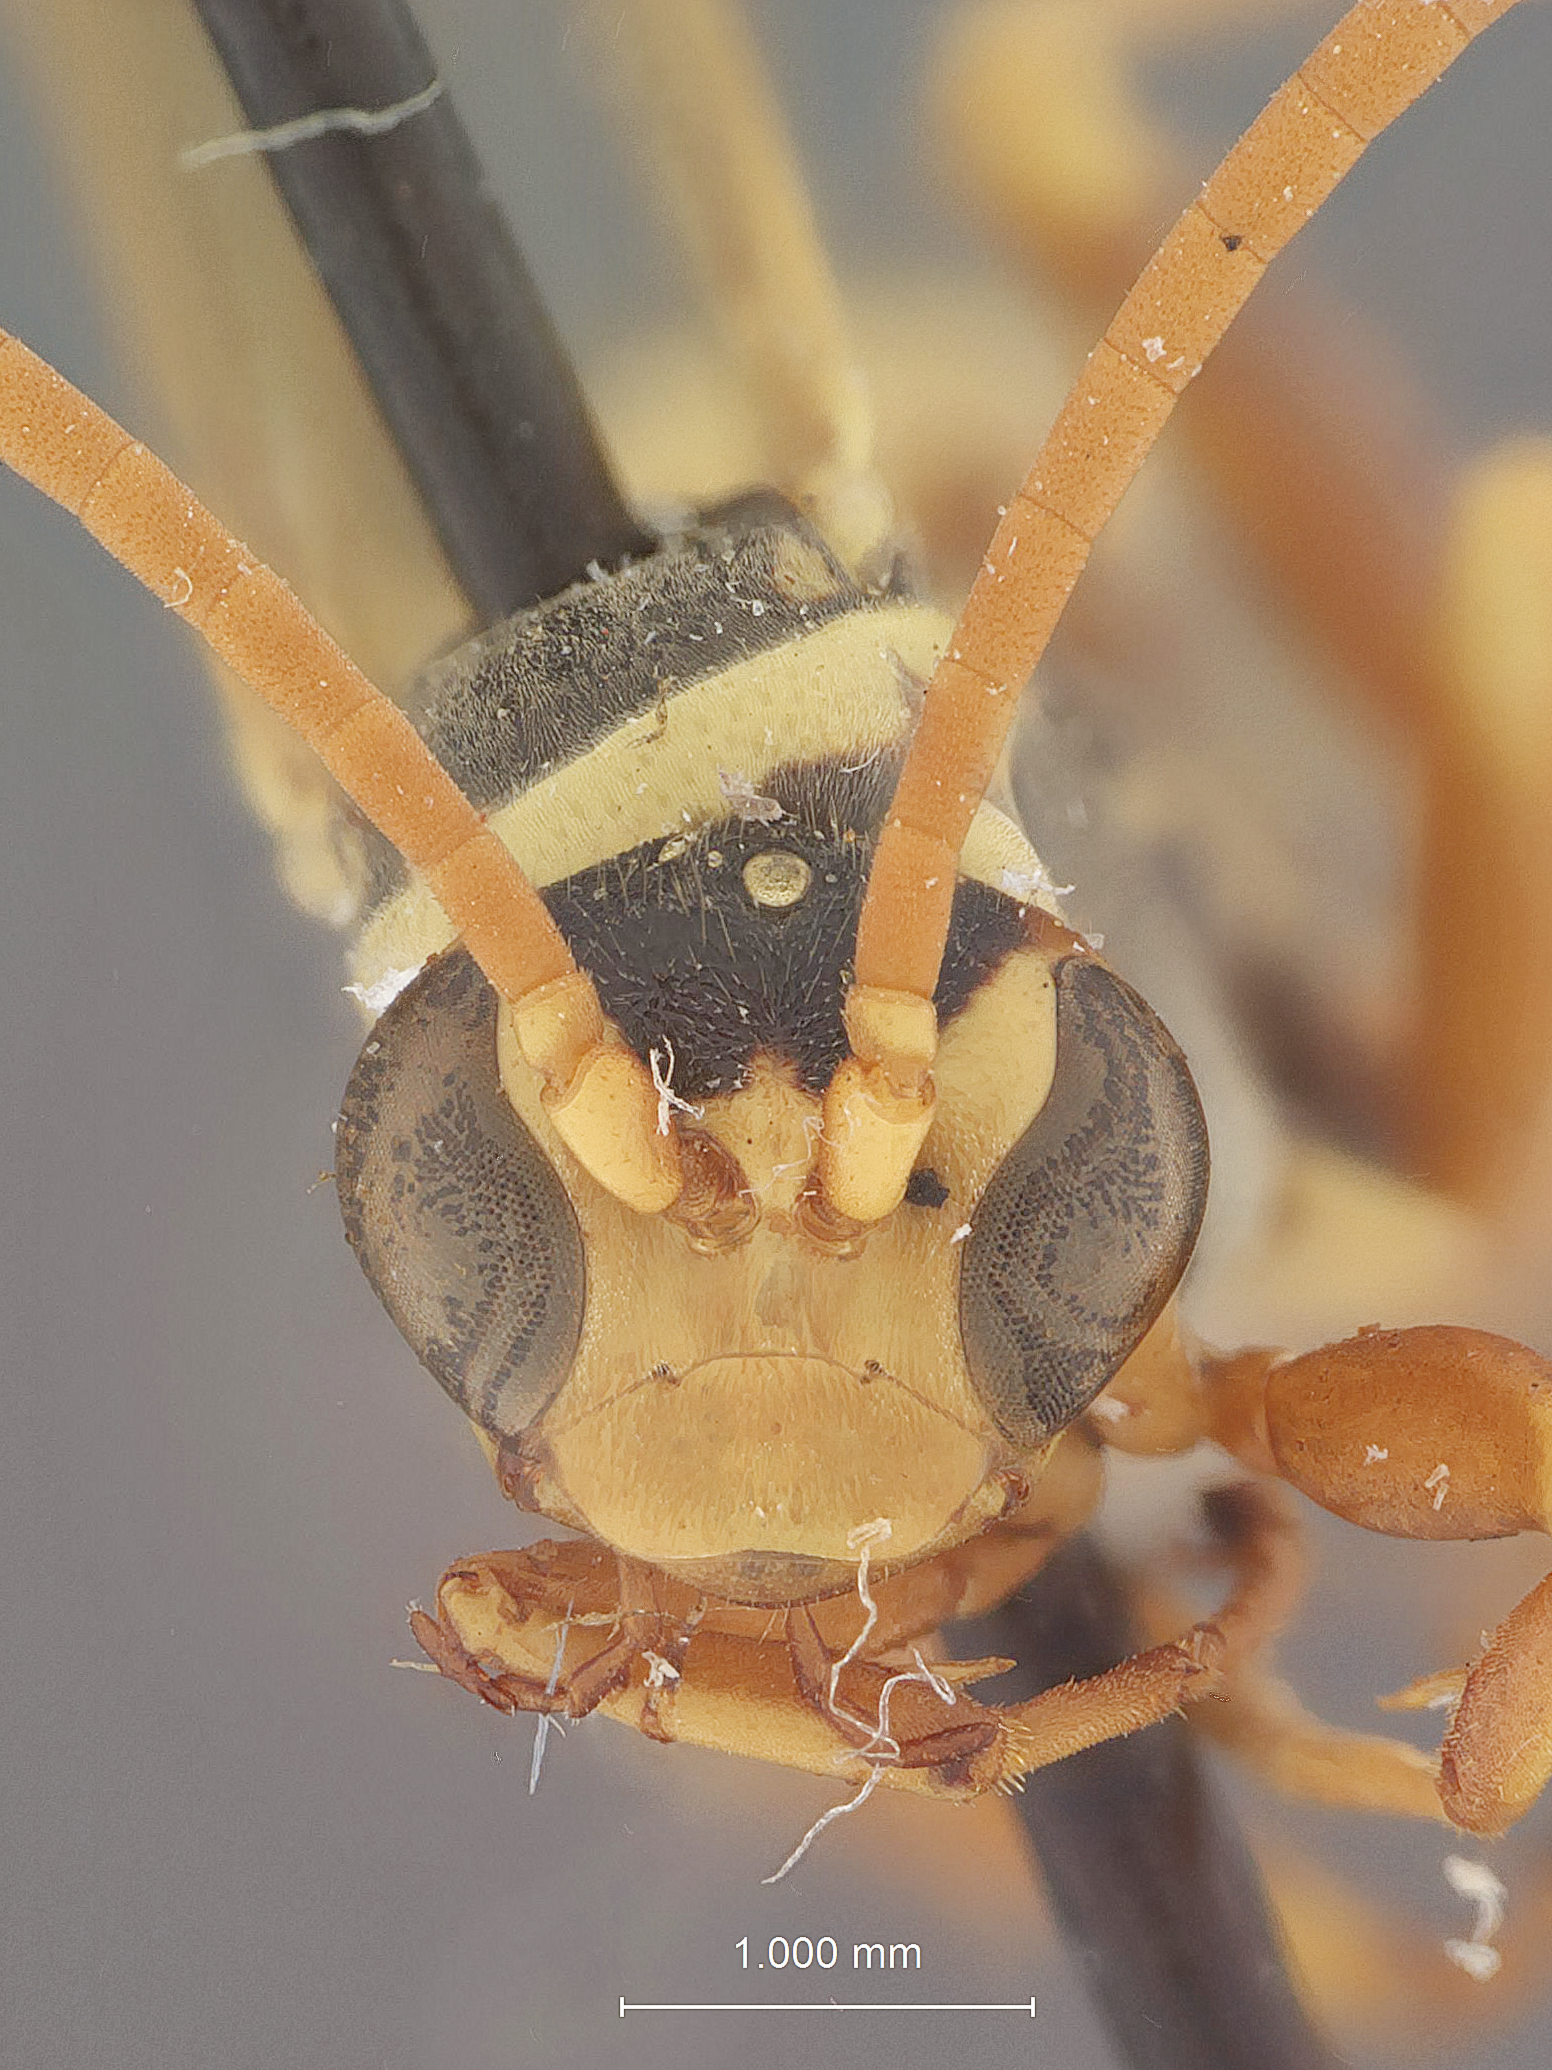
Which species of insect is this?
Ceropales elegans
